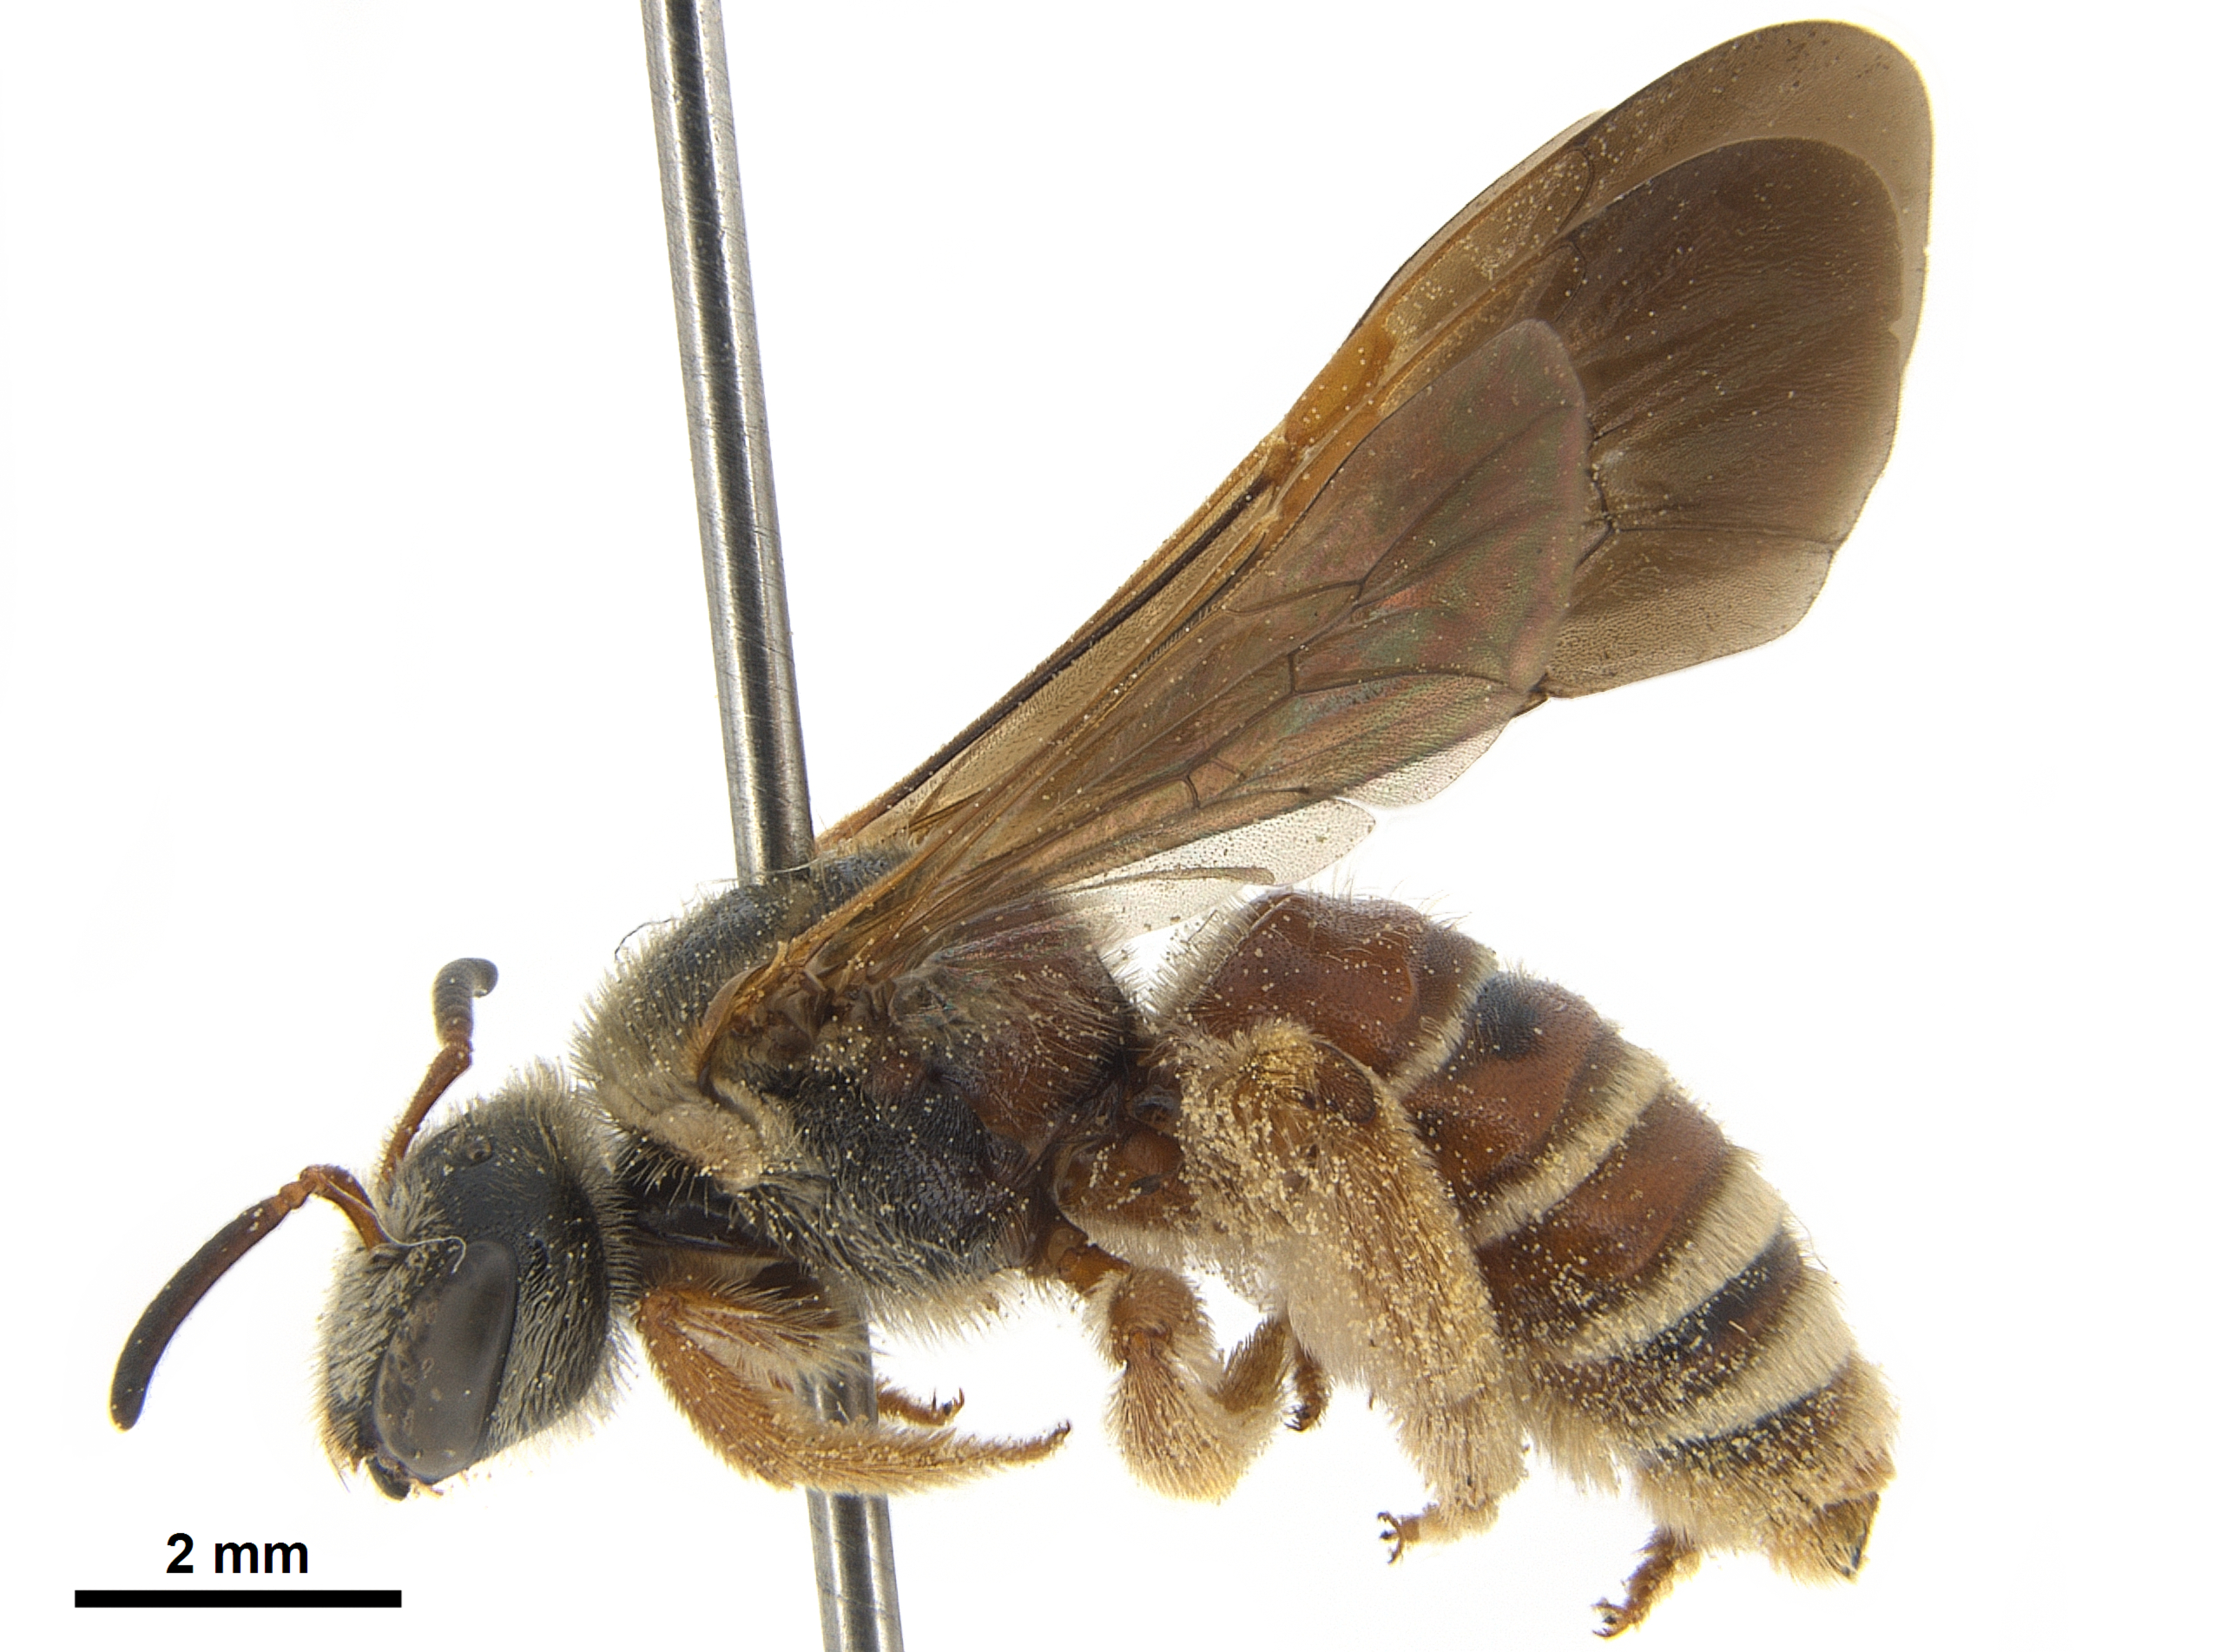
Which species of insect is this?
Dieunomia nevadensis
